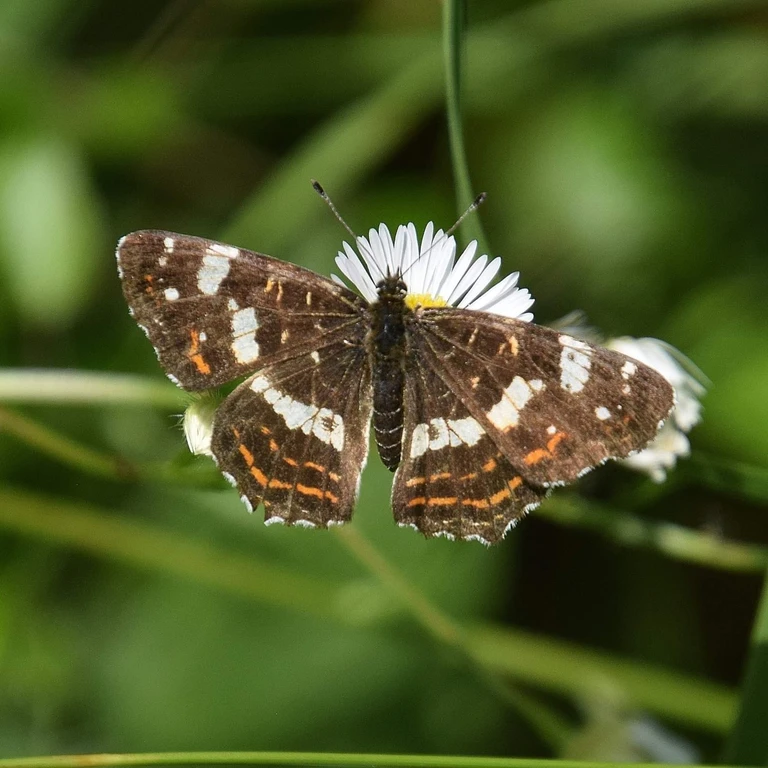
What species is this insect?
Araschnia levana
